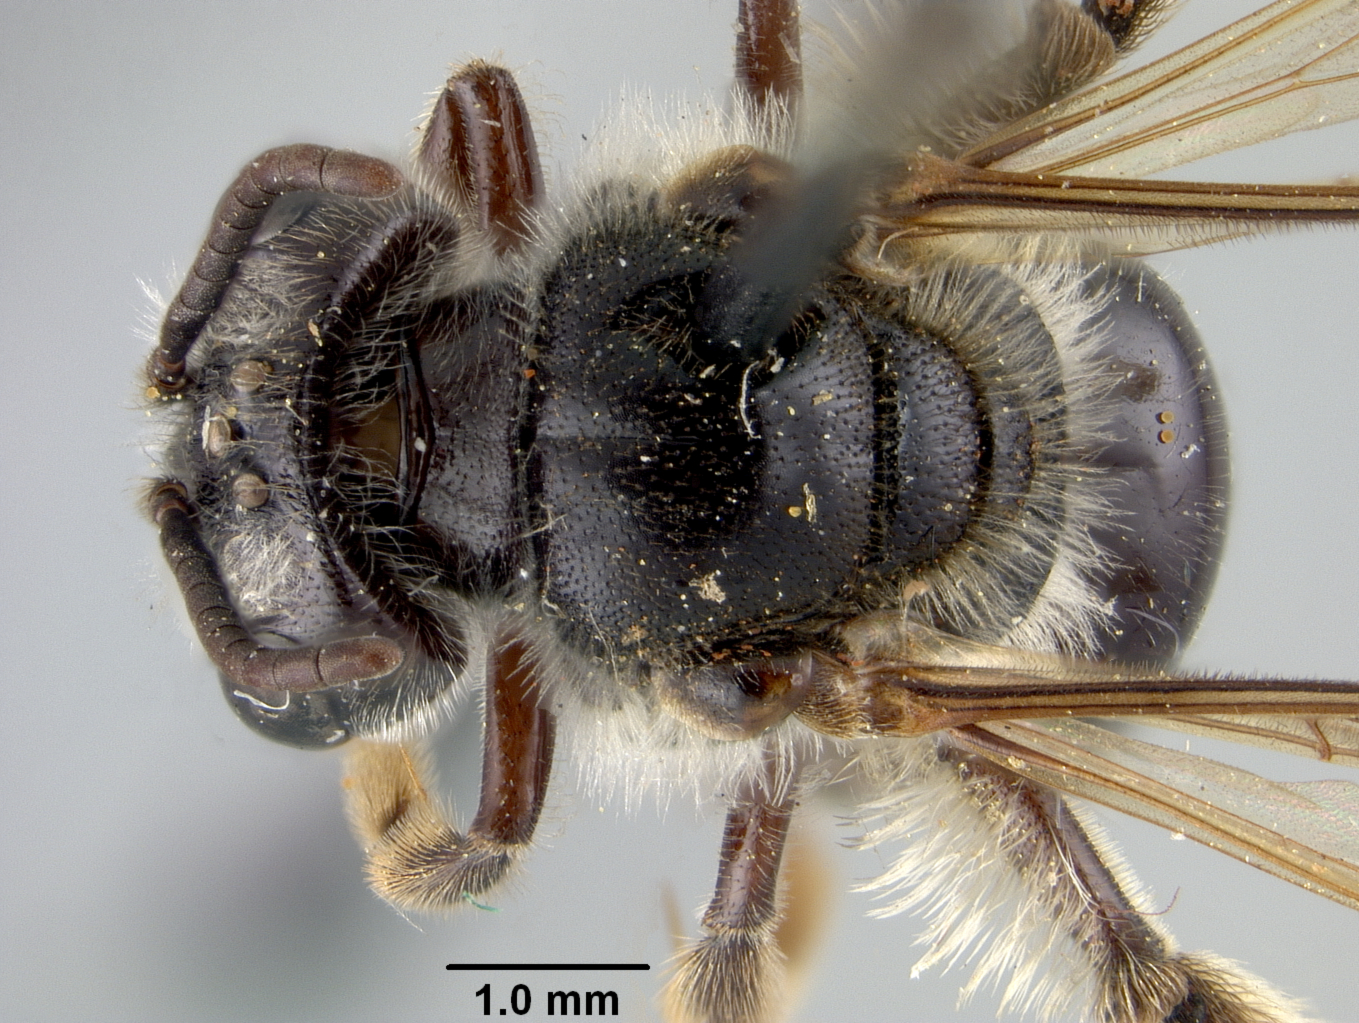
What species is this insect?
Andrena mendica
